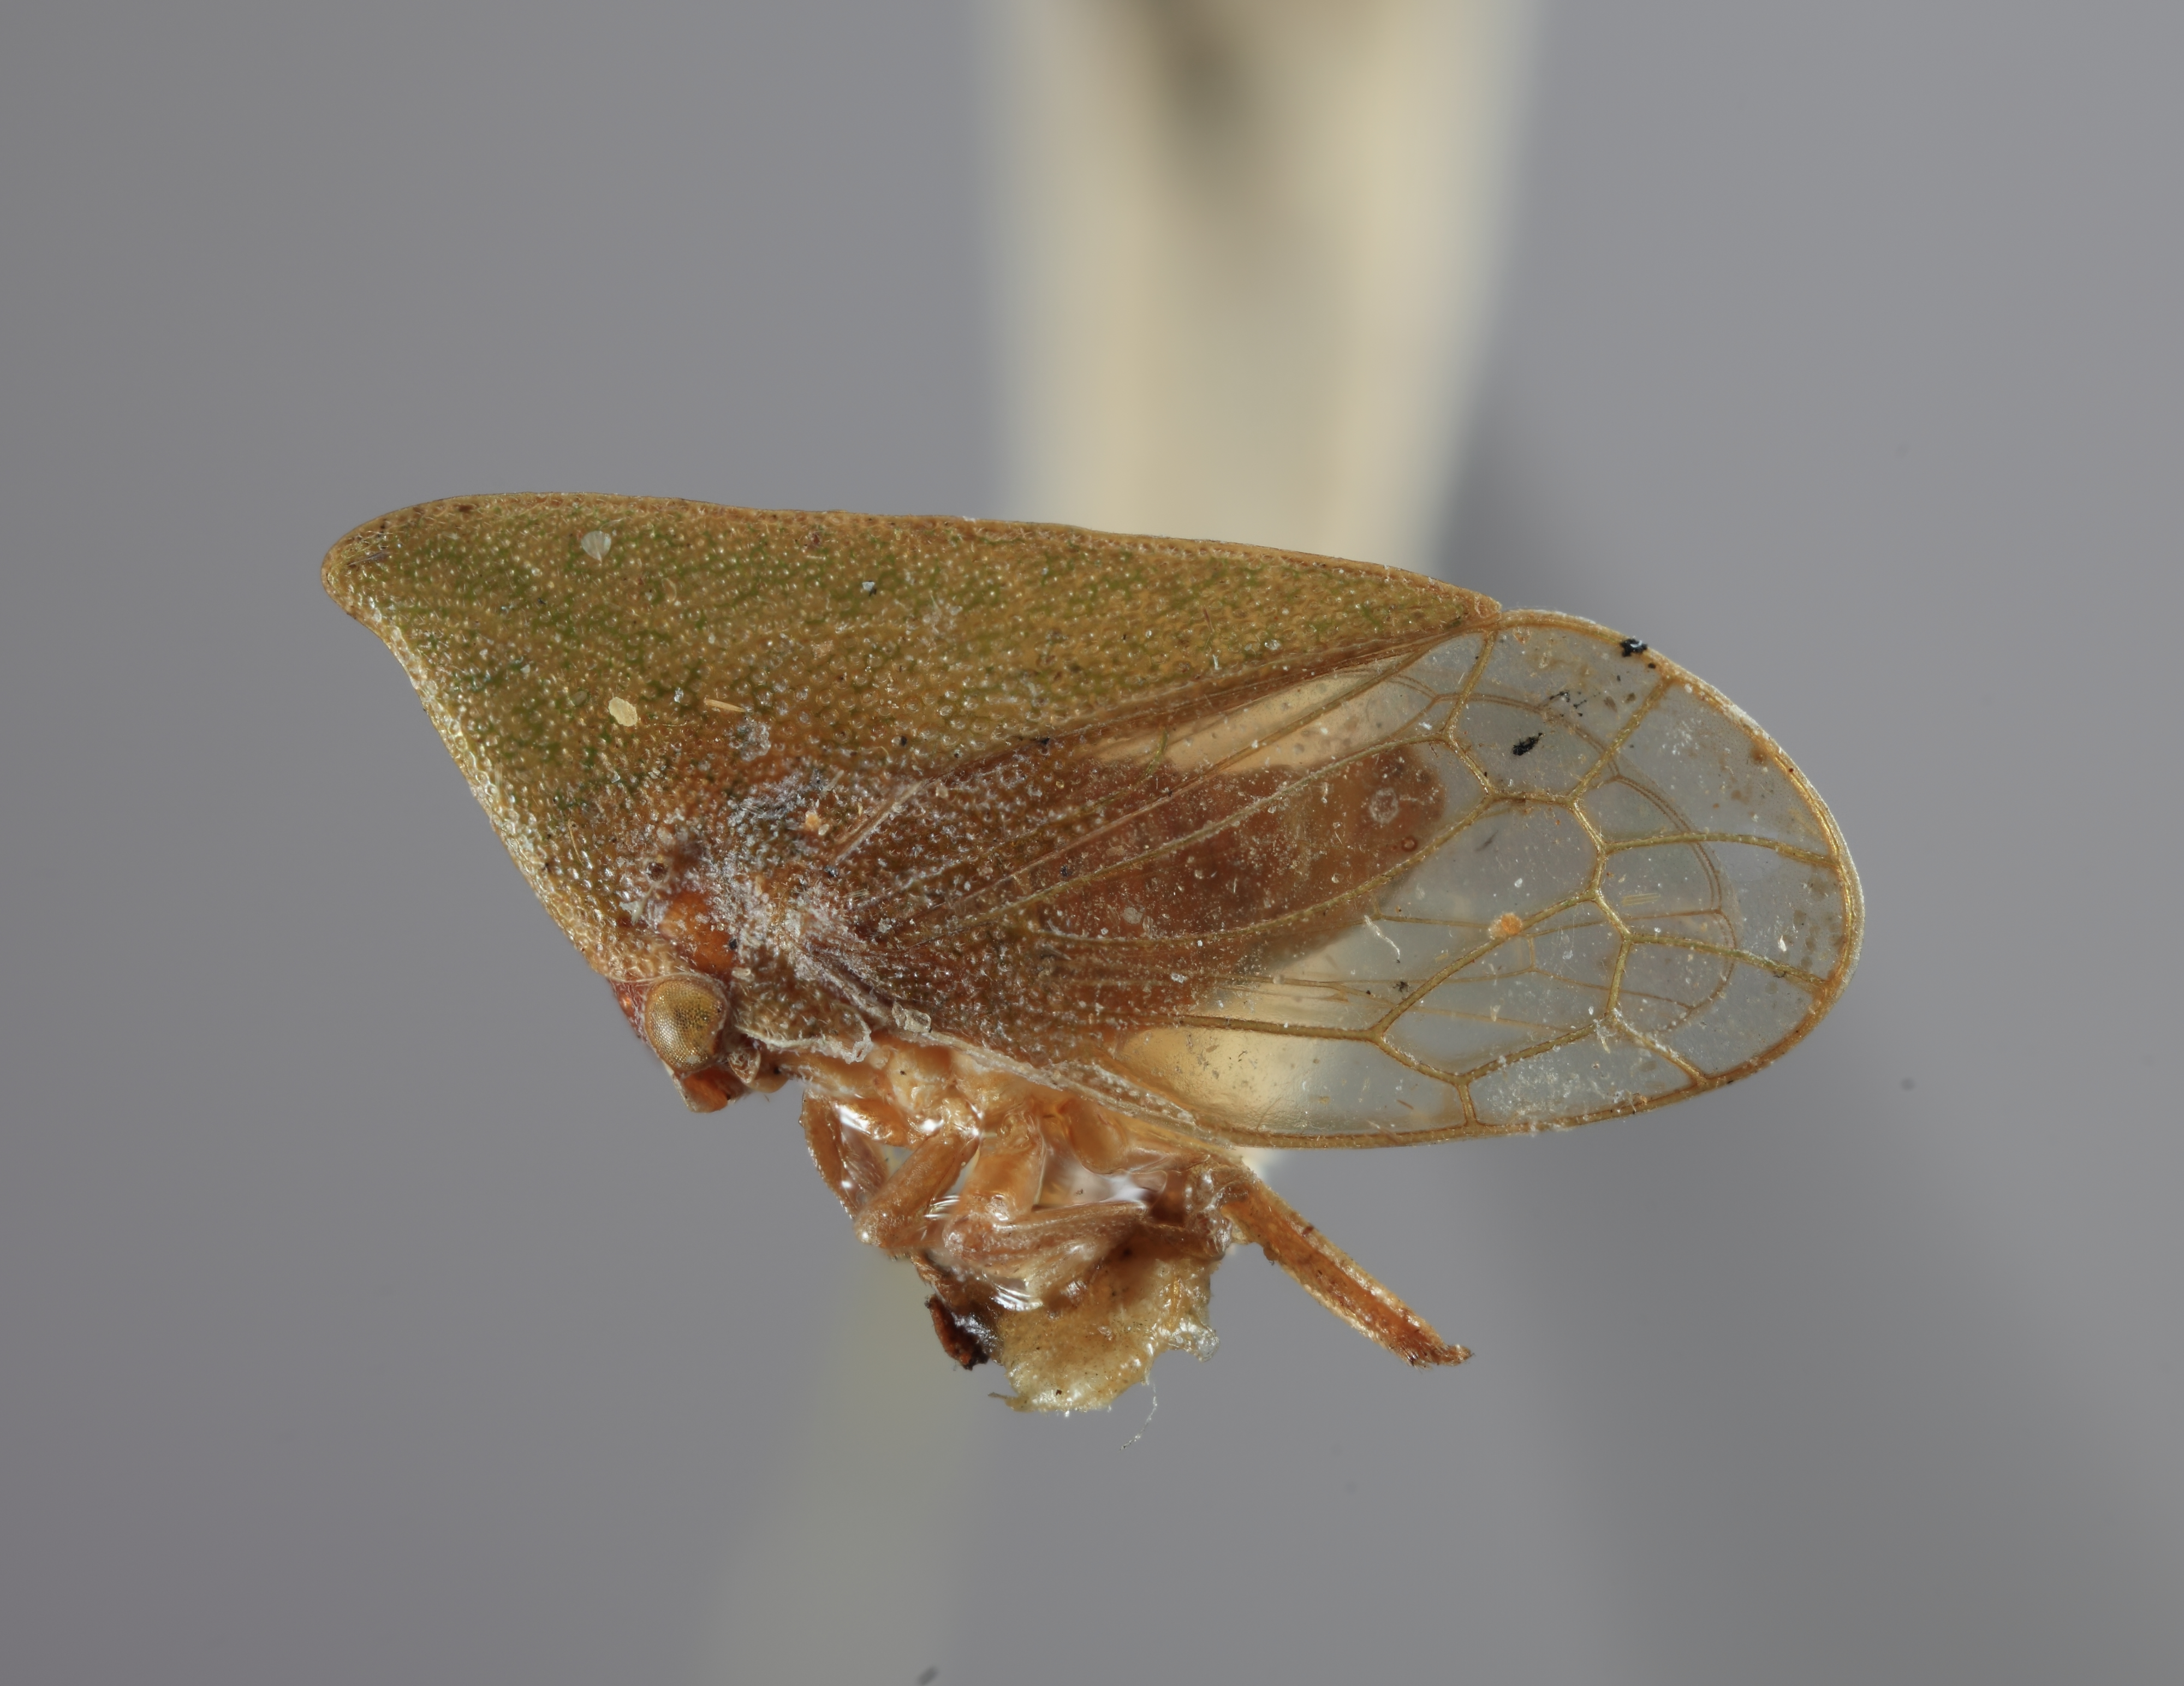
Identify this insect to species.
Stegaspis viridis
